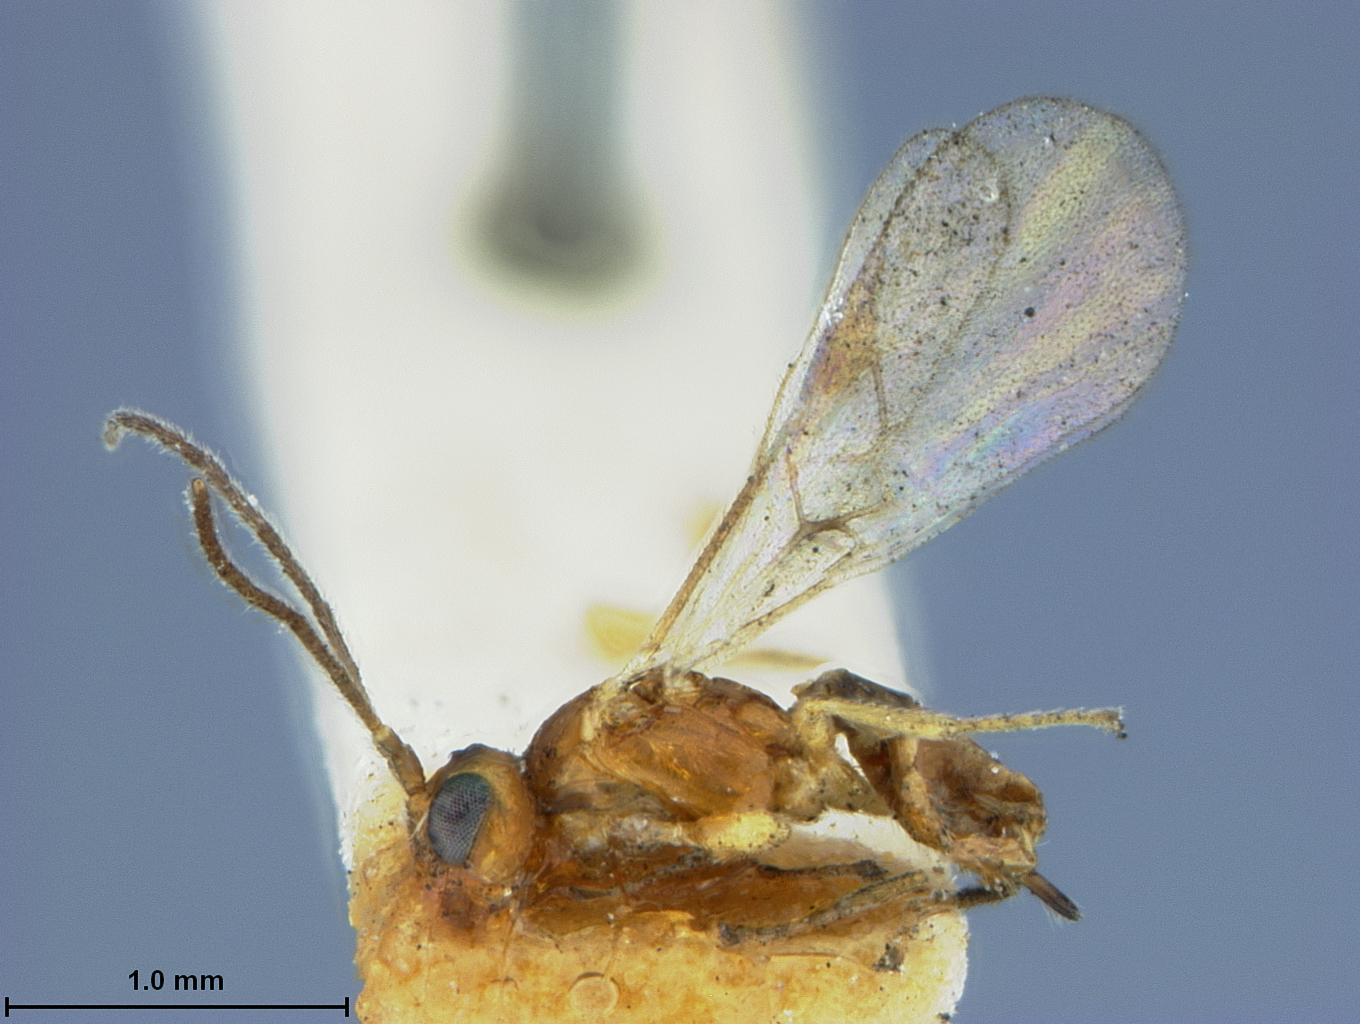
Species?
Mirax pallida
